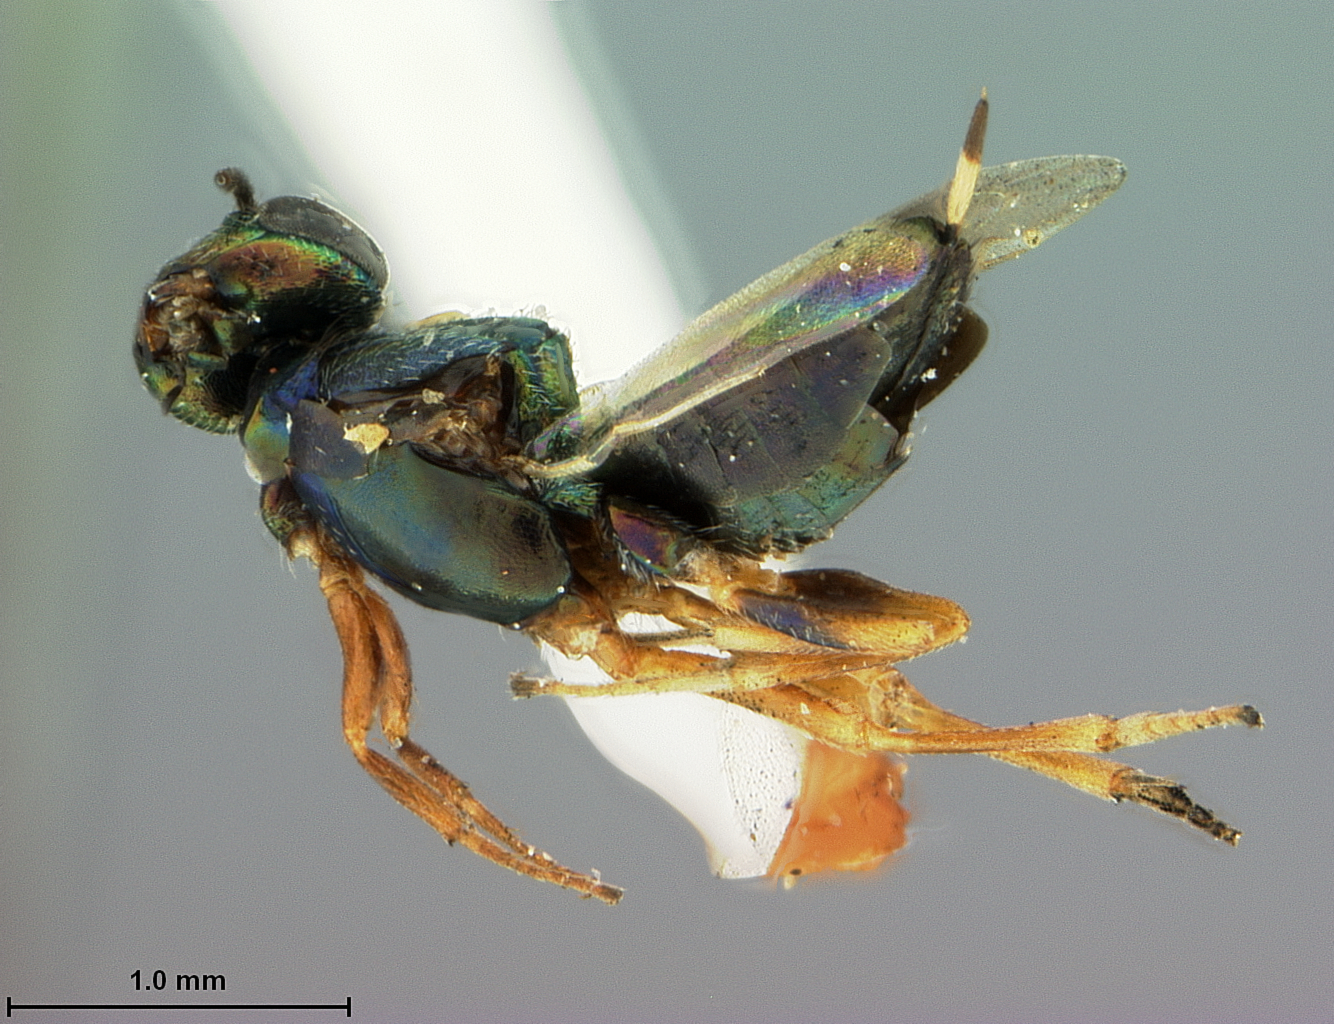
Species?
Eupelmus formosae
